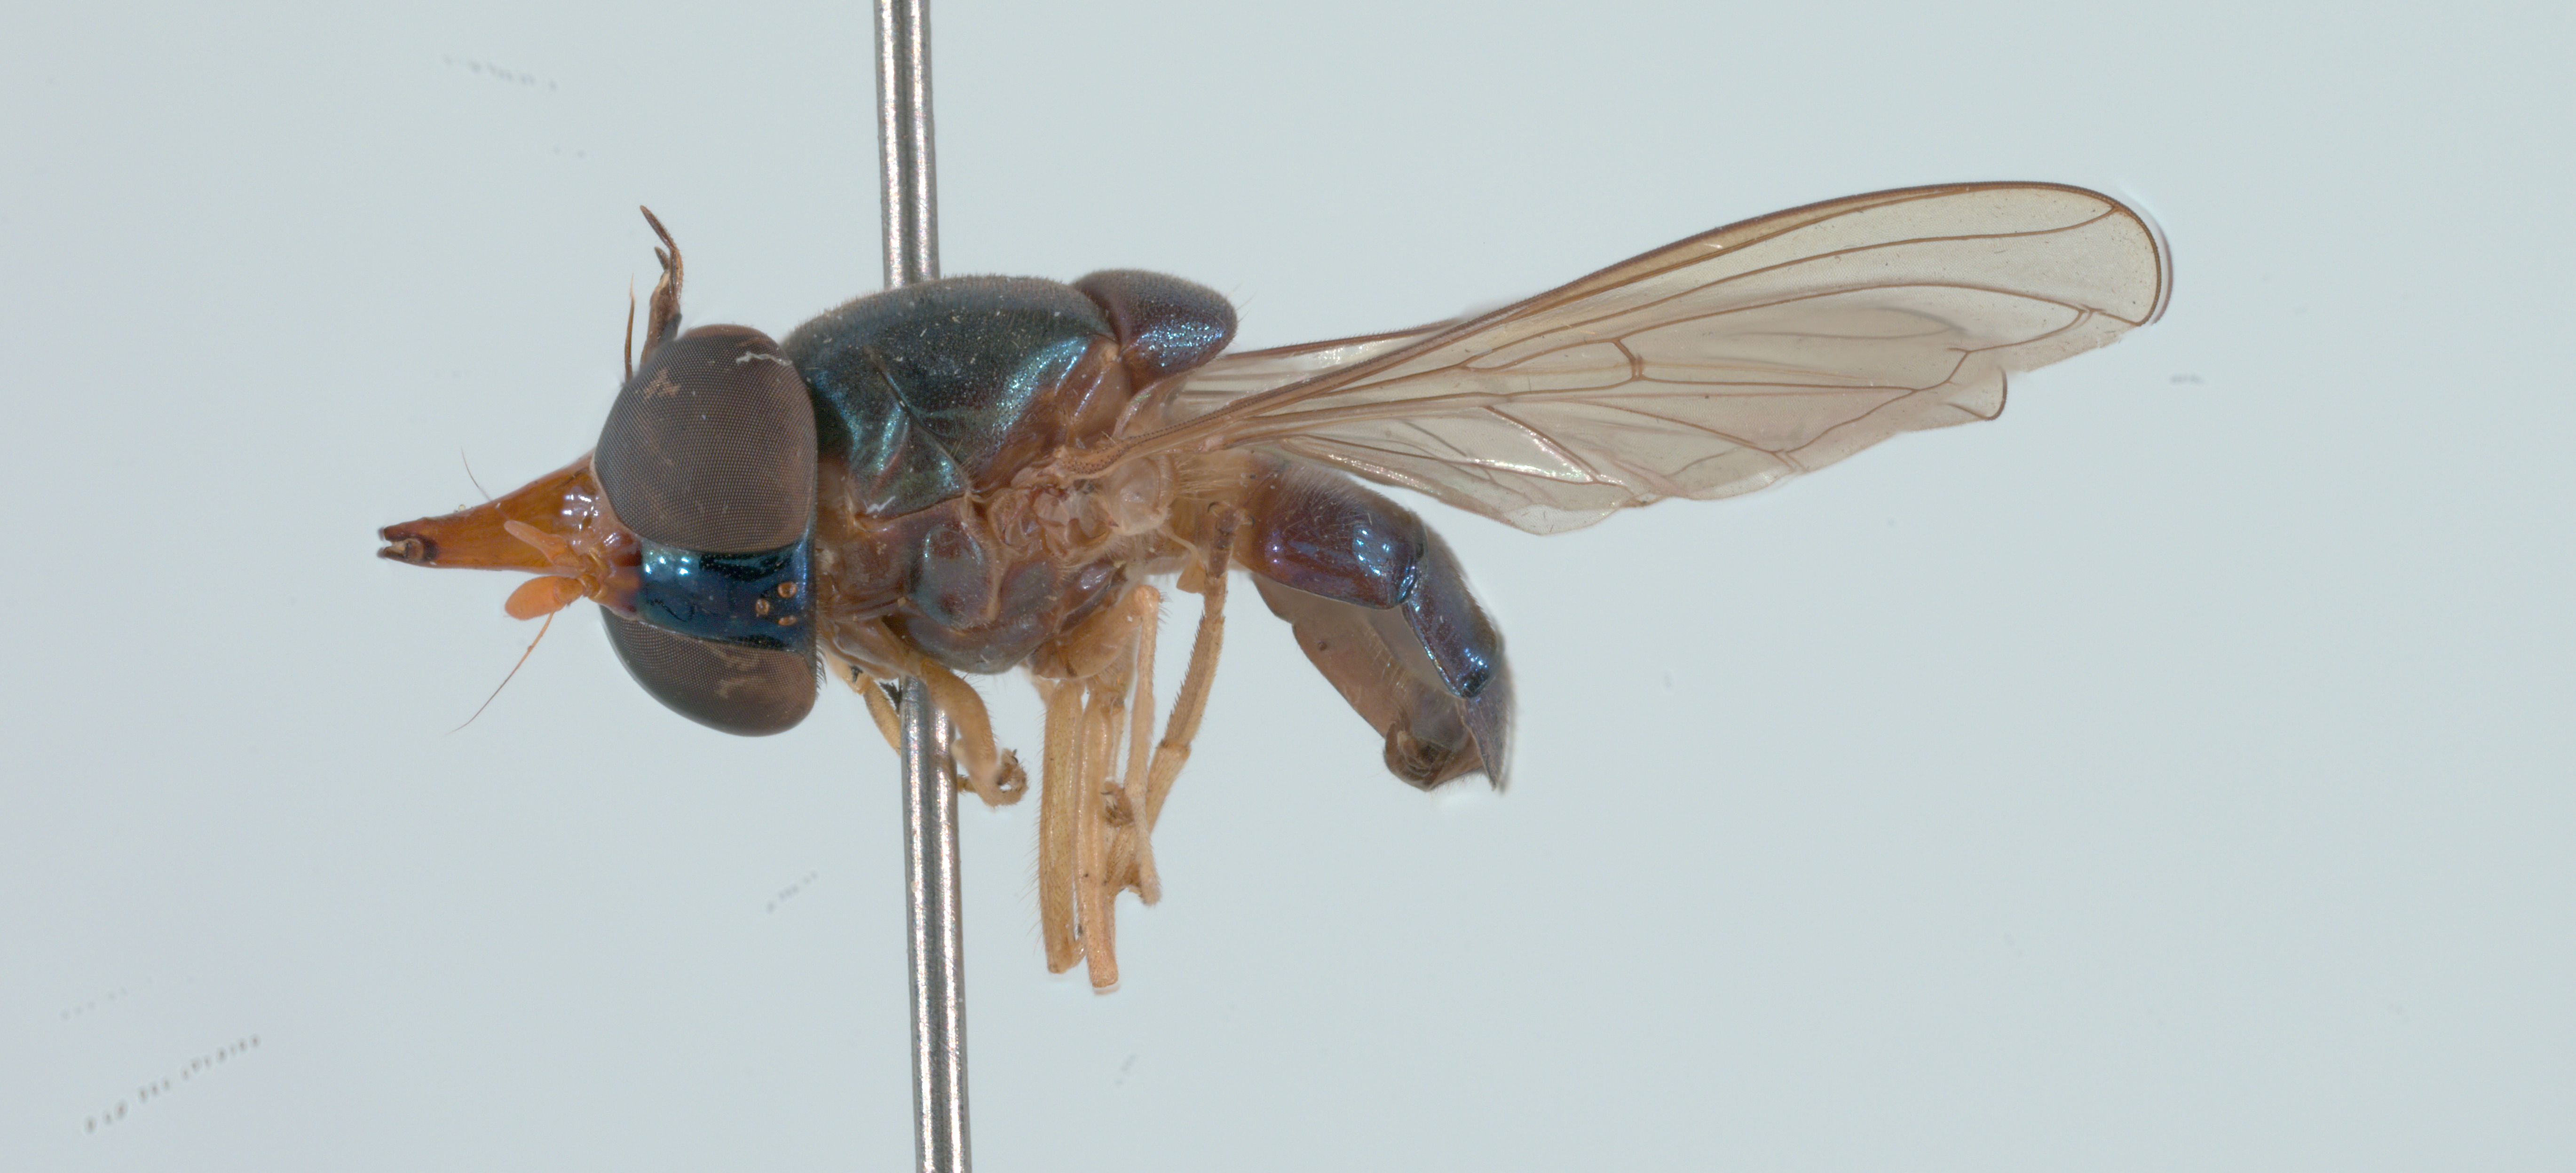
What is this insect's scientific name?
Rhingia caerulescens
